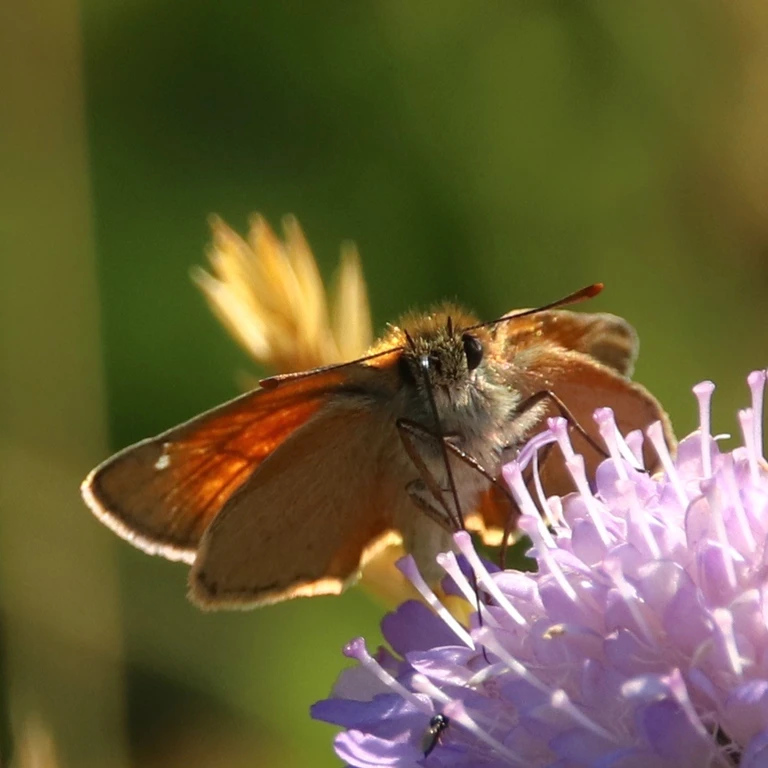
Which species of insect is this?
Thymelicus sylvestris
